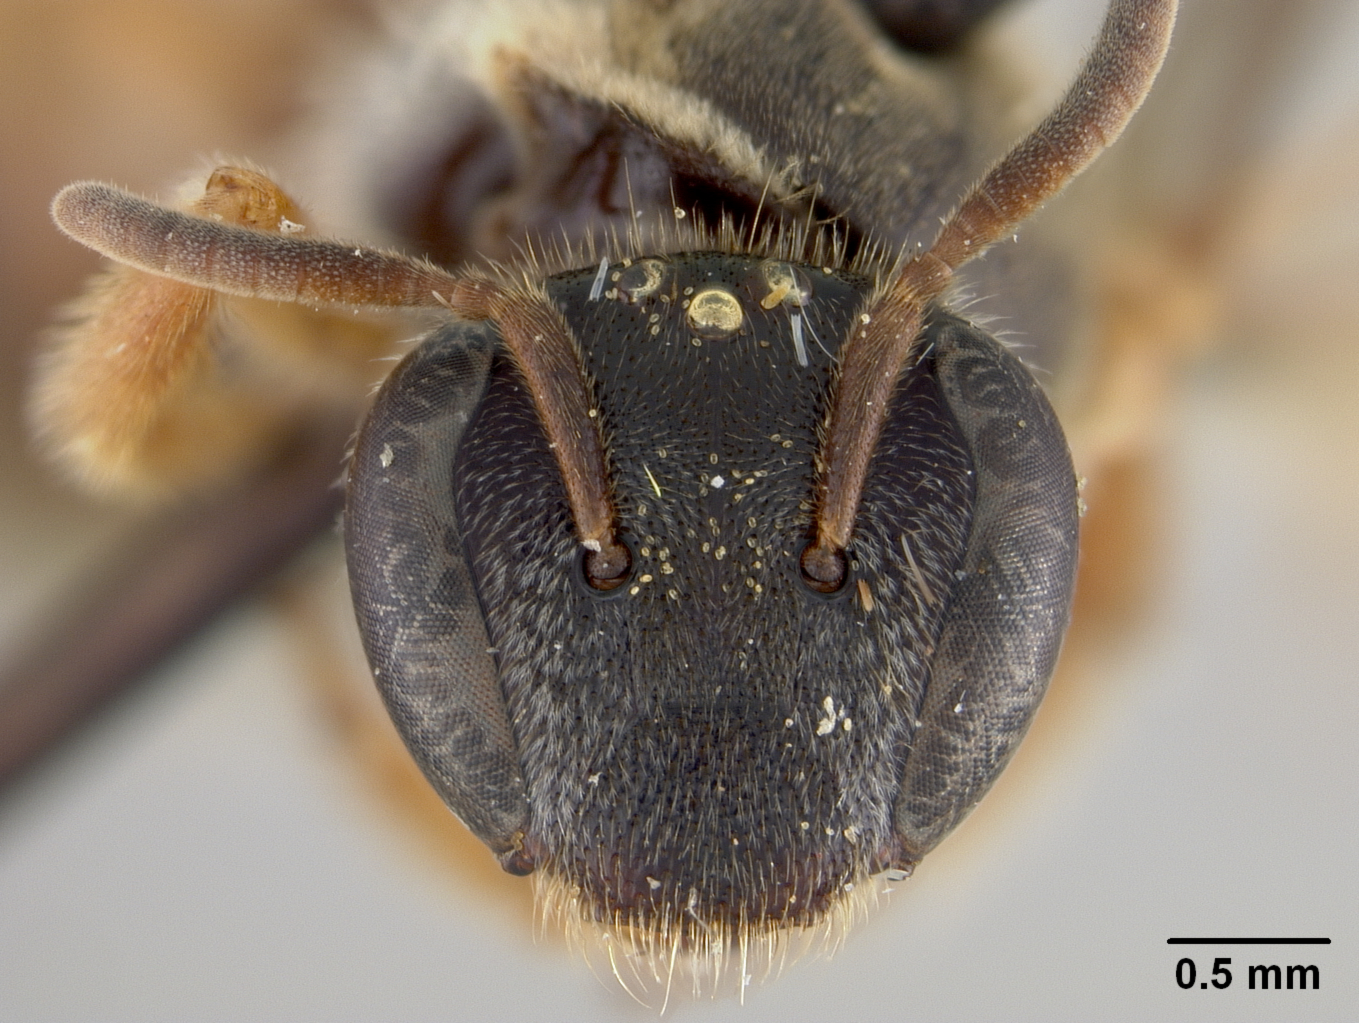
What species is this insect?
Nomia nanensis
